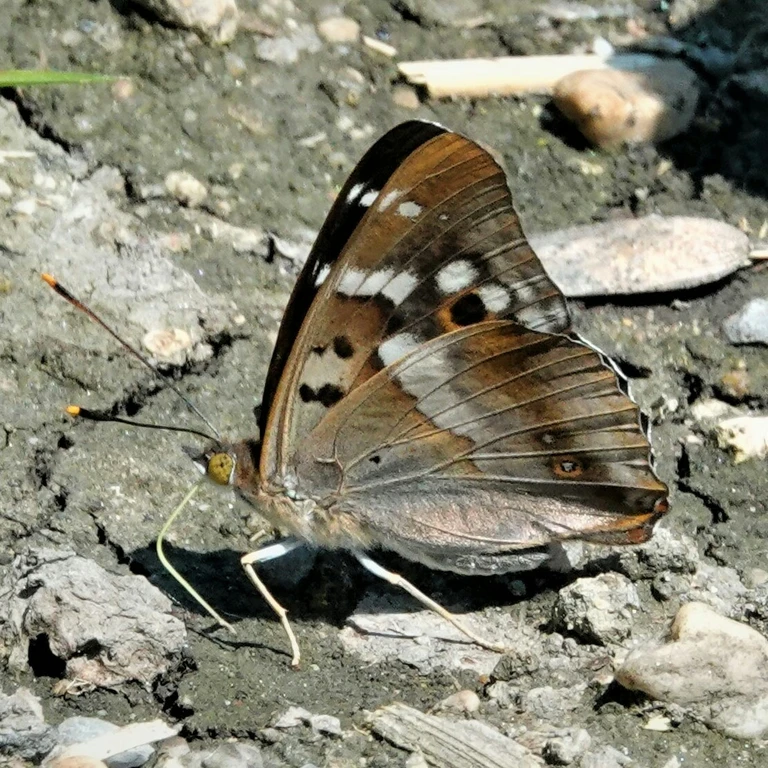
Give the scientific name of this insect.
Apatura ilia
